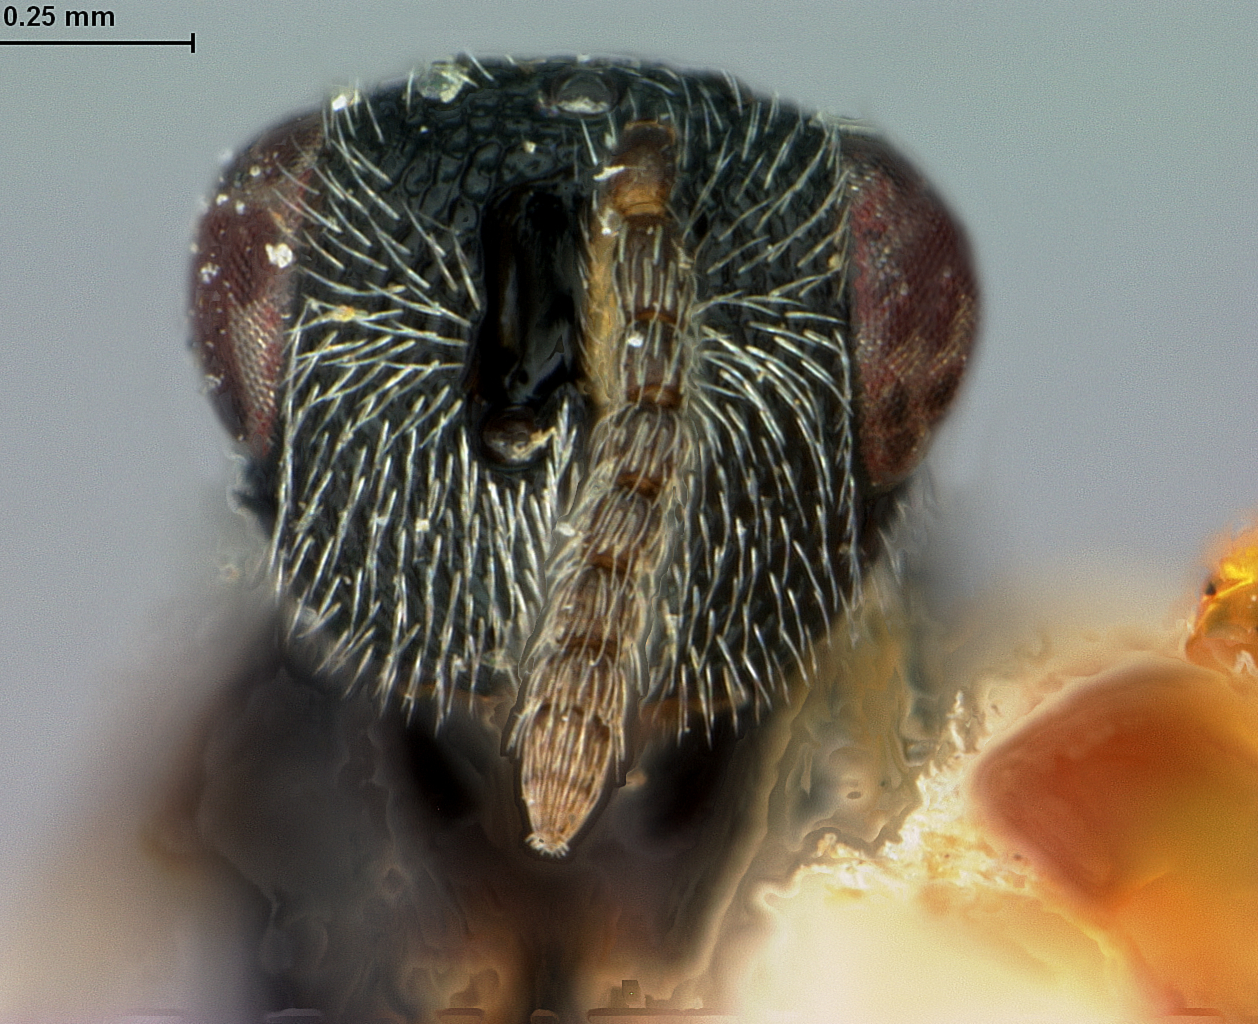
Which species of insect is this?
Eurytoma crassineura
